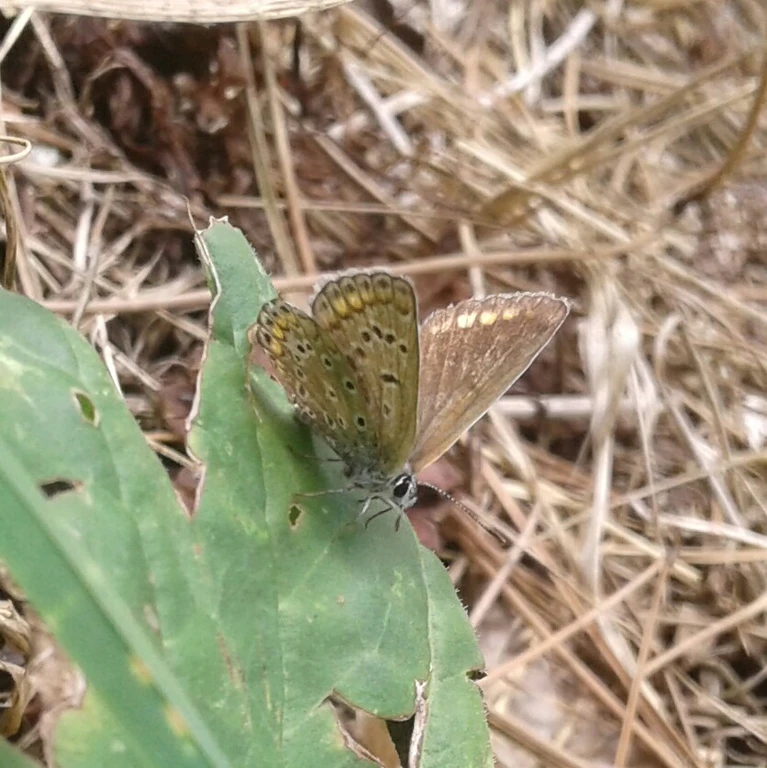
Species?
Polyommatus icarus
